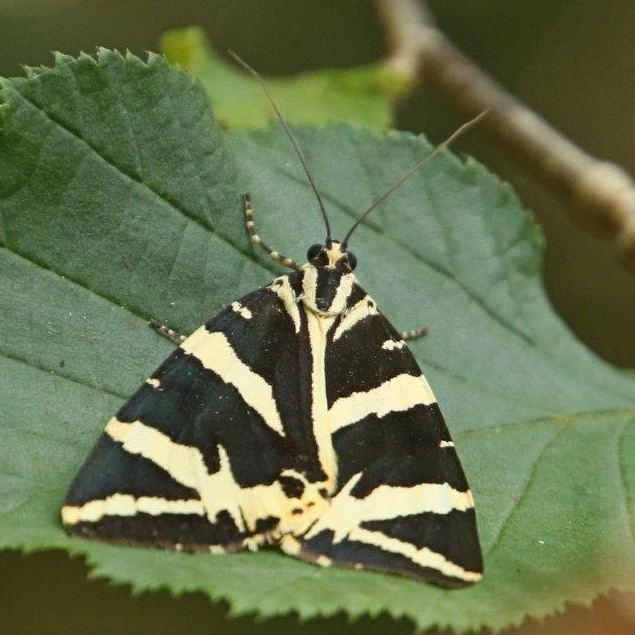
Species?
Euplagia quadripunctaria
